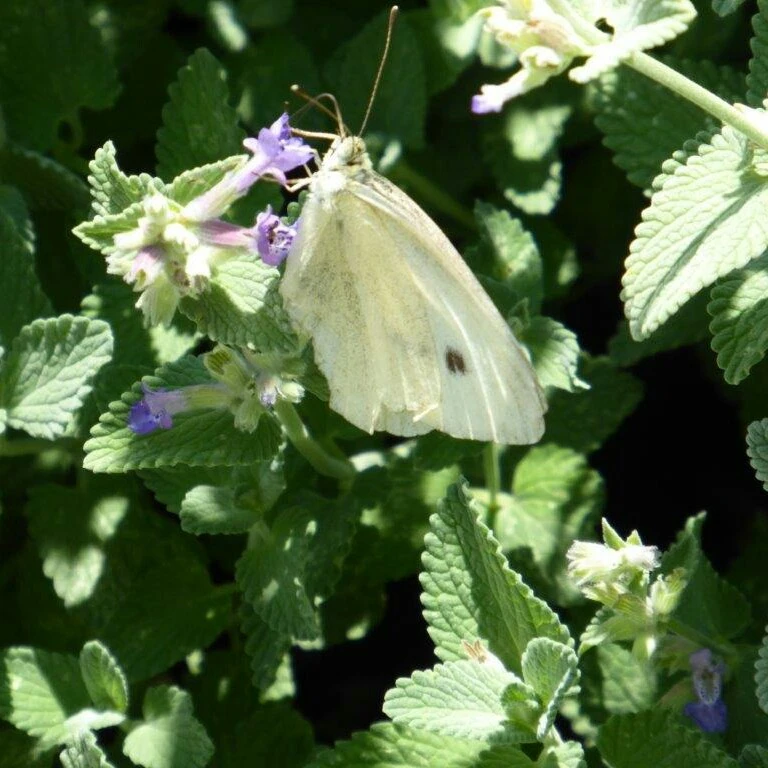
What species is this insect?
Pieris rapae
